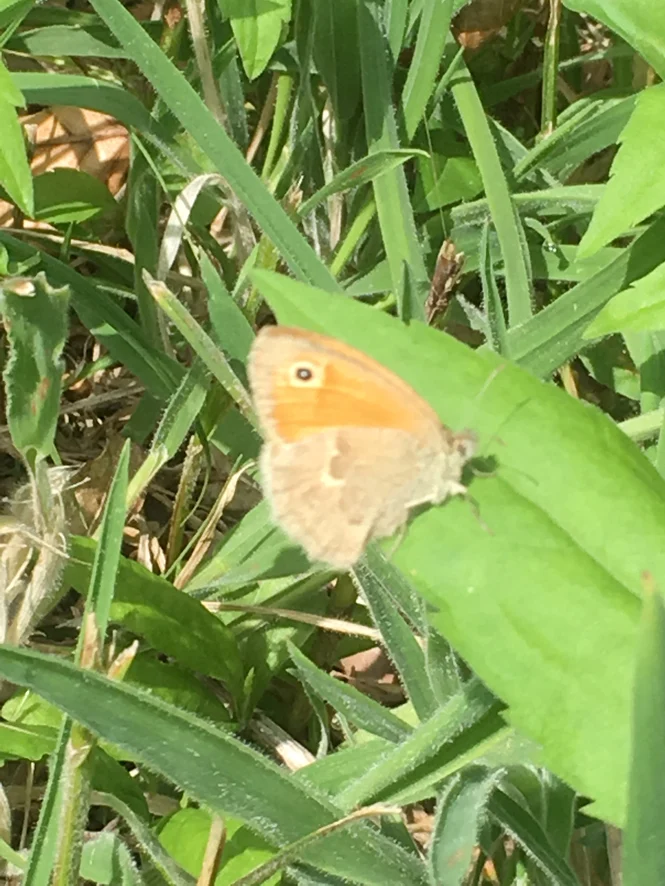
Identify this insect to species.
Coenonympha pamphilus
